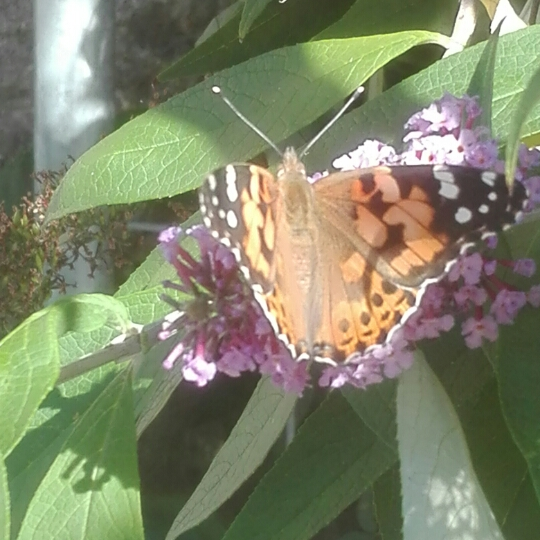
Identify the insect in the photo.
Vanessa cardui
